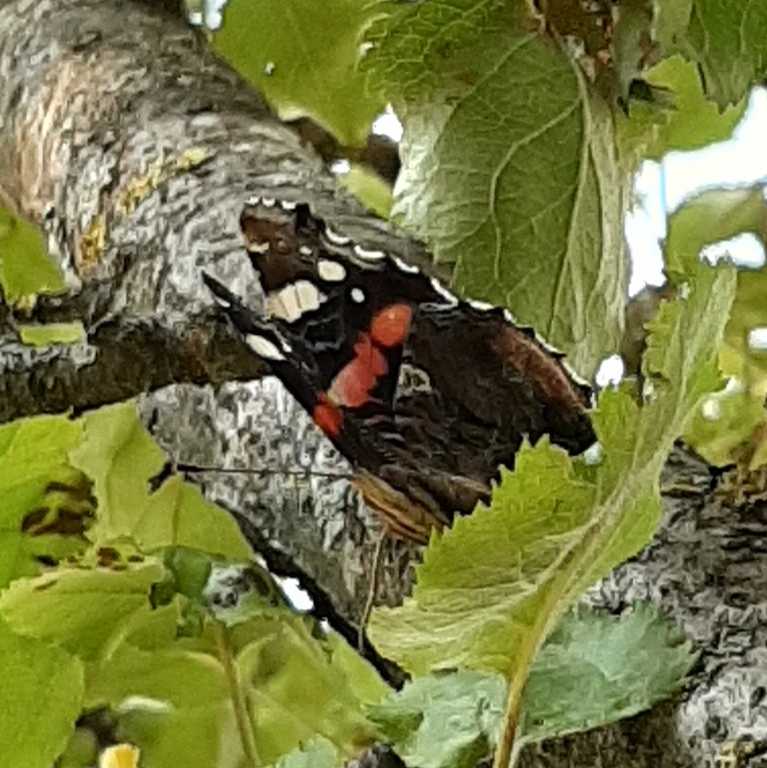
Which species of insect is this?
Vanessa atalanta
